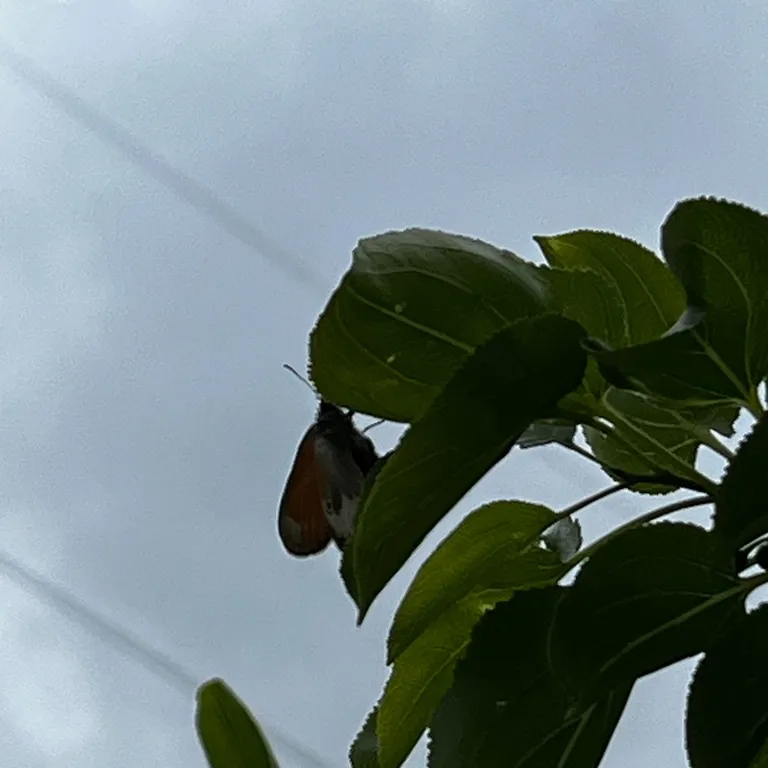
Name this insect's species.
Coenonympha arcania
